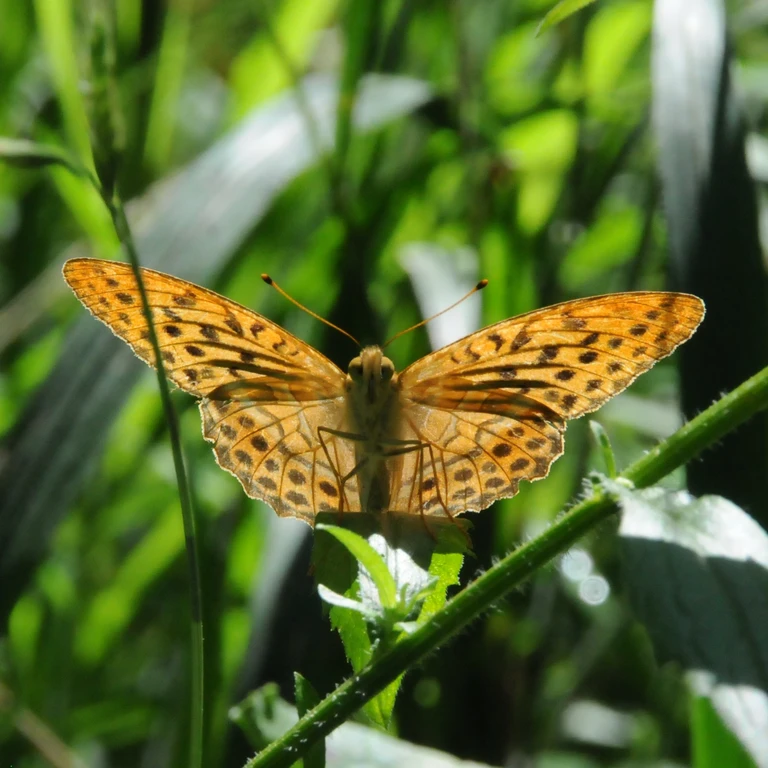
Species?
Argynnis paphia
